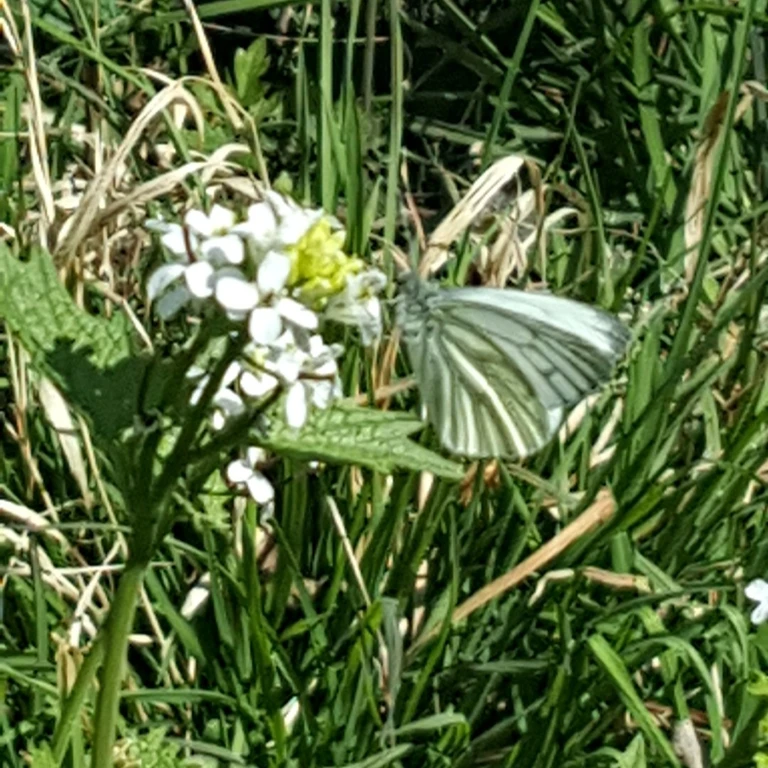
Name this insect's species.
Pieris napi
